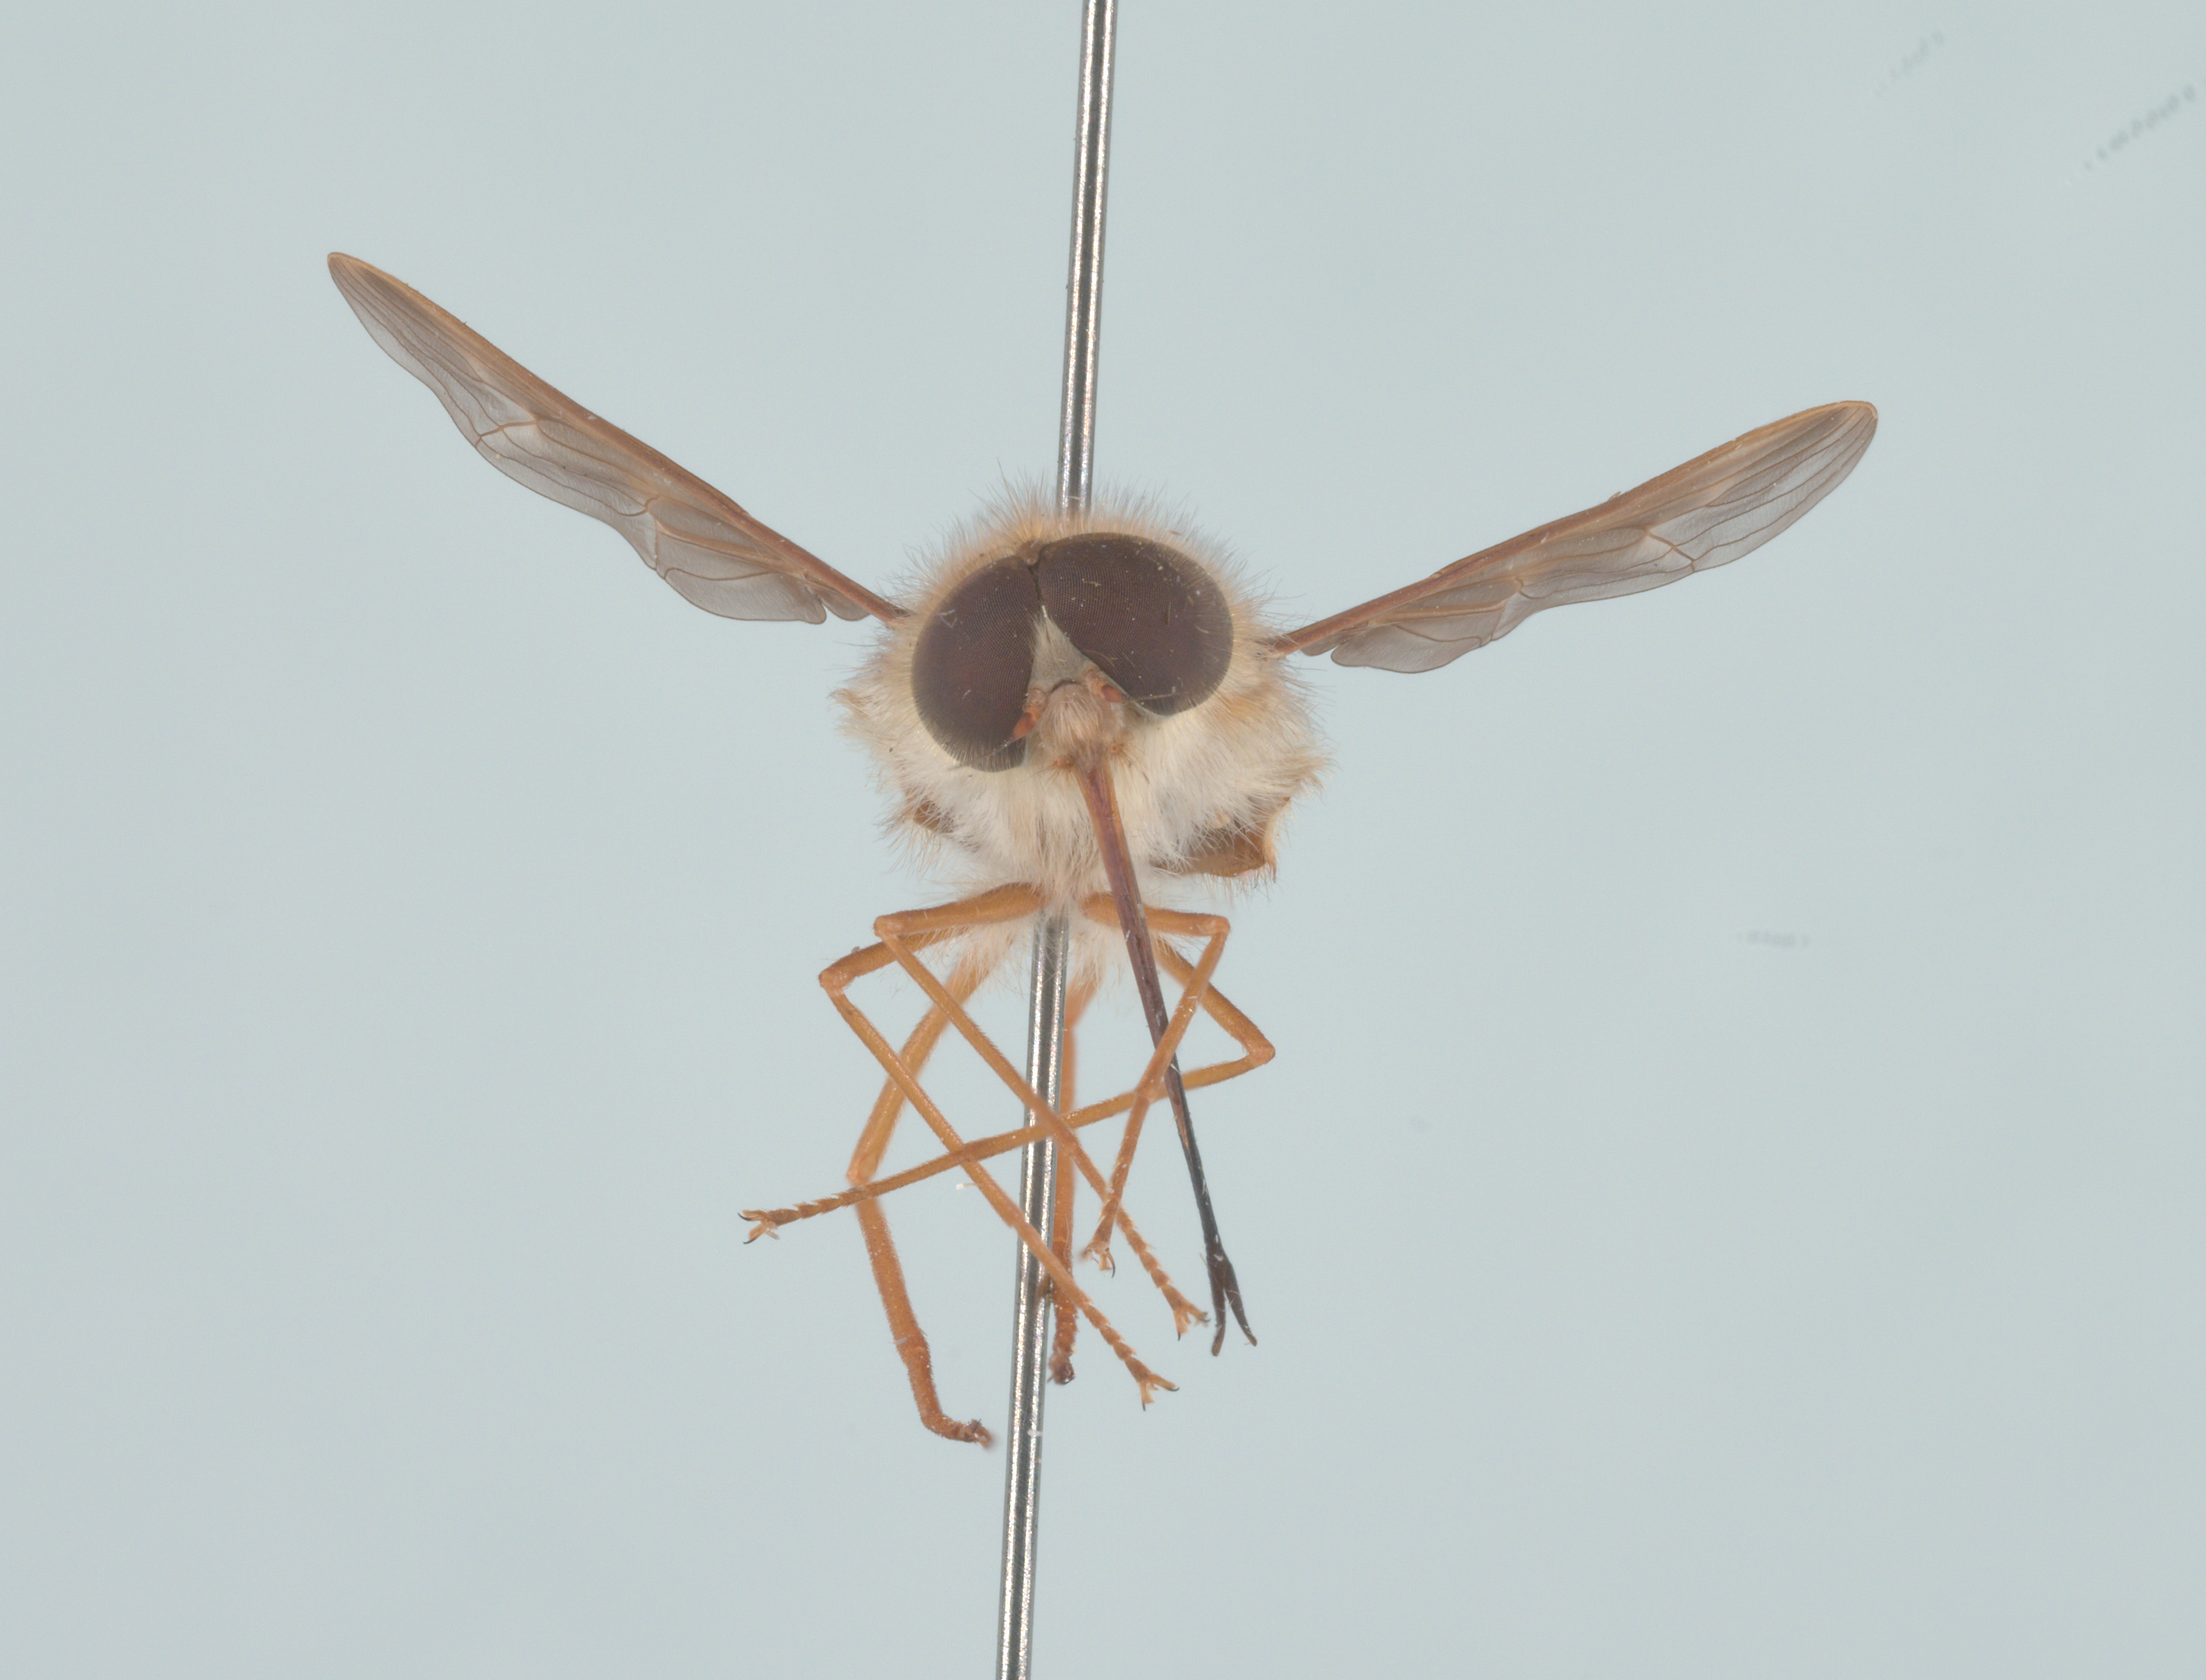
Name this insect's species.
Hirmoneura nubipennis (also Trichophthalma nubipennis)
